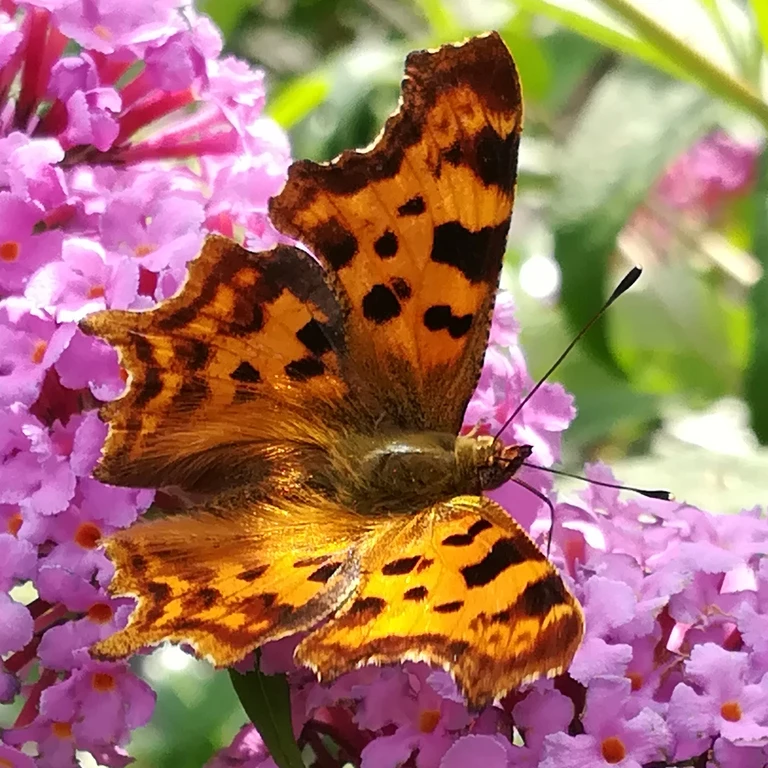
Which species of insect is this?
Polygonia c-album
